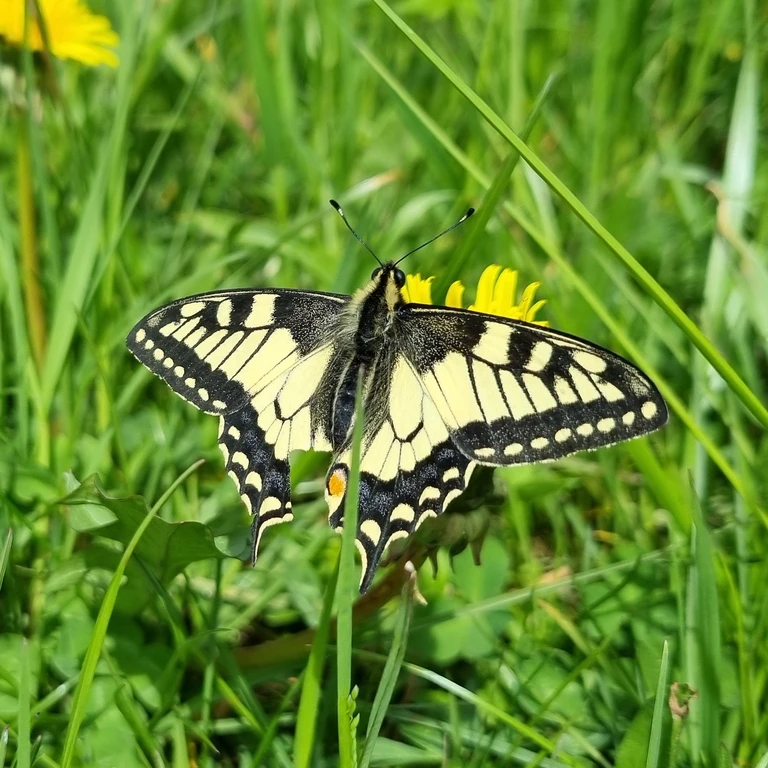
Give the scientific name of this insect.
Papilio machaon
